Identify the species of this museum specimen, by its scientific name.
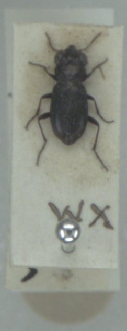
Notiophilus palustris
